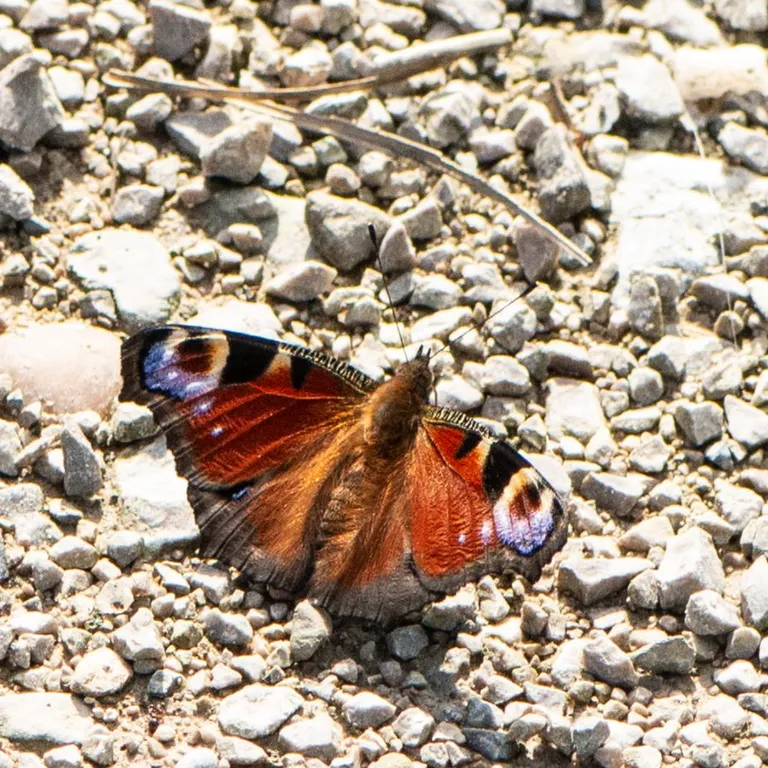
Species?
Aglais io
